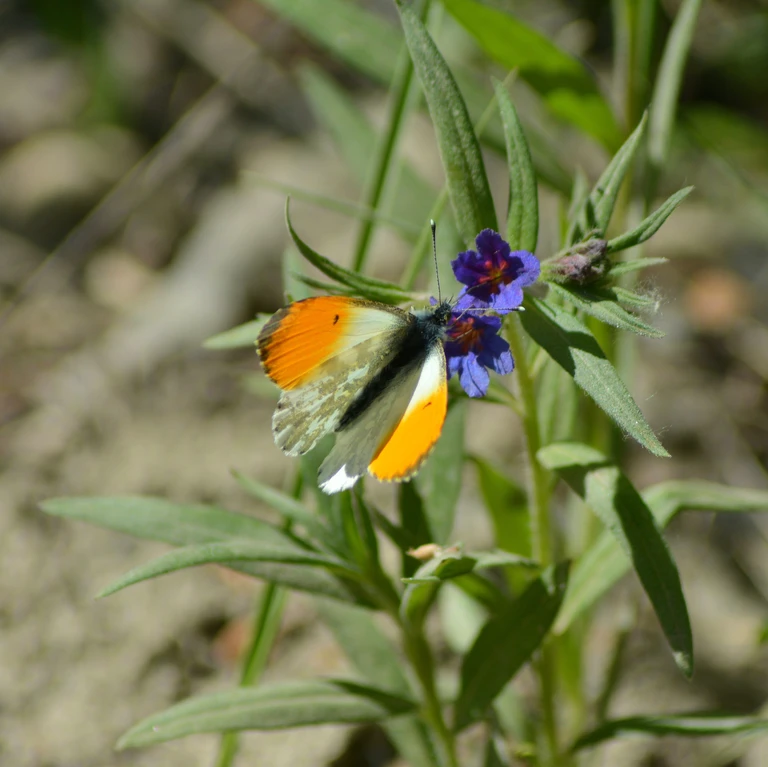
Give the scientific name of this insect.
Anthocharis cardamines
